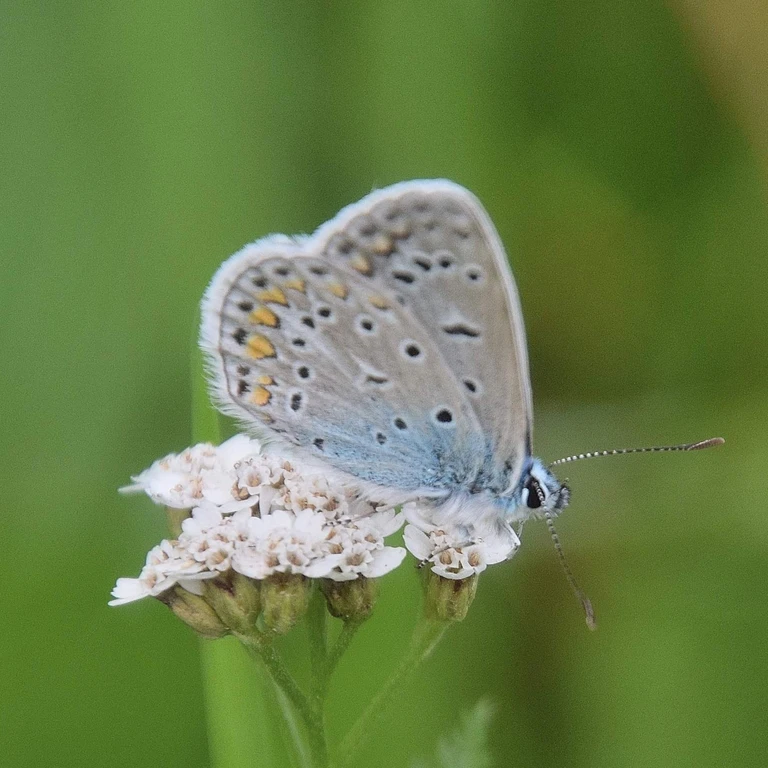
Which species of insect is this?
Polyommatus icarus
